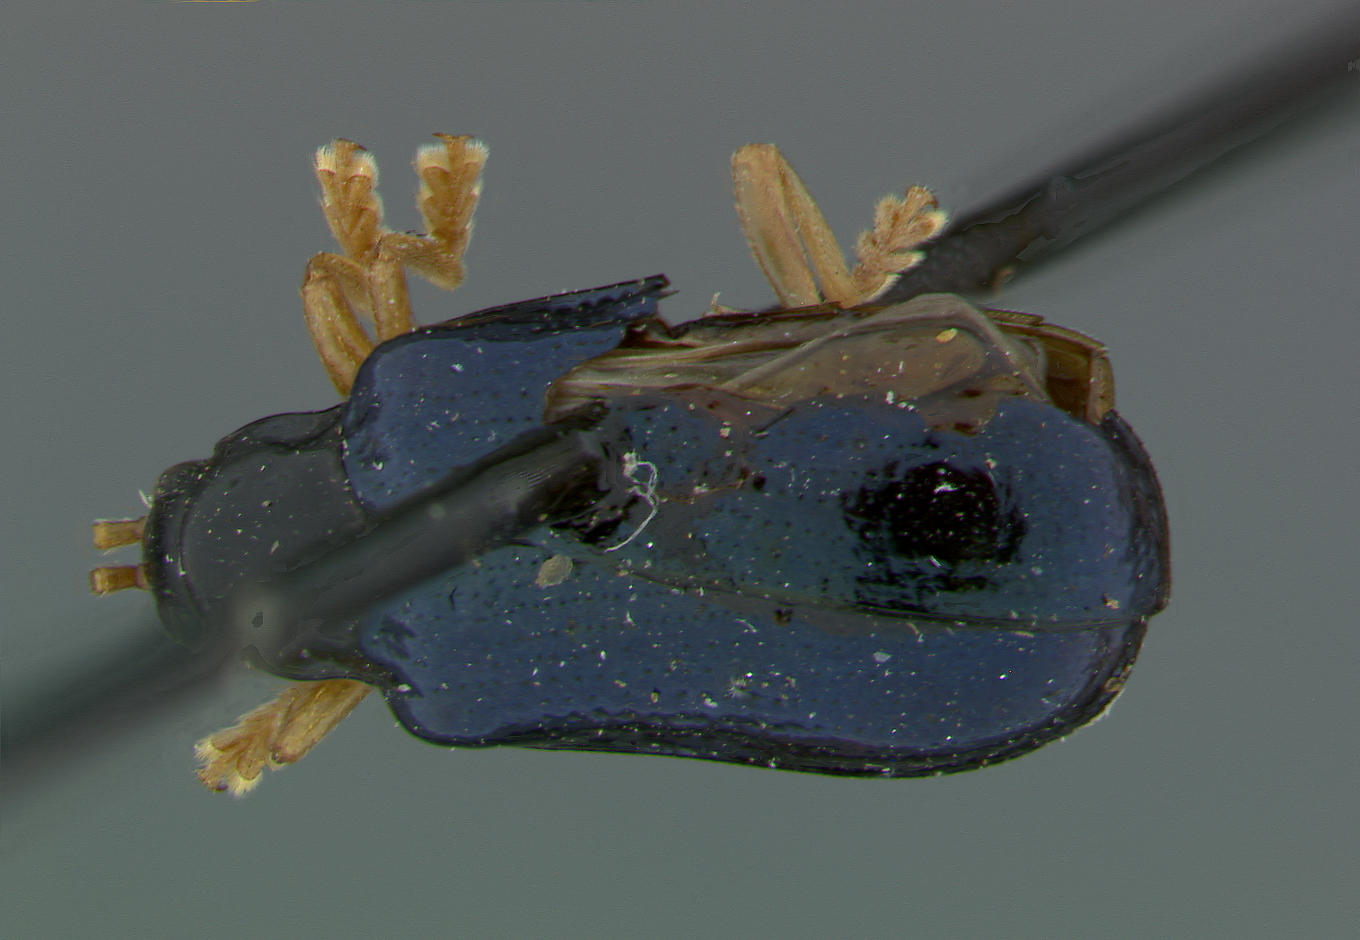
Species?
Cephaloleia gilvipes
